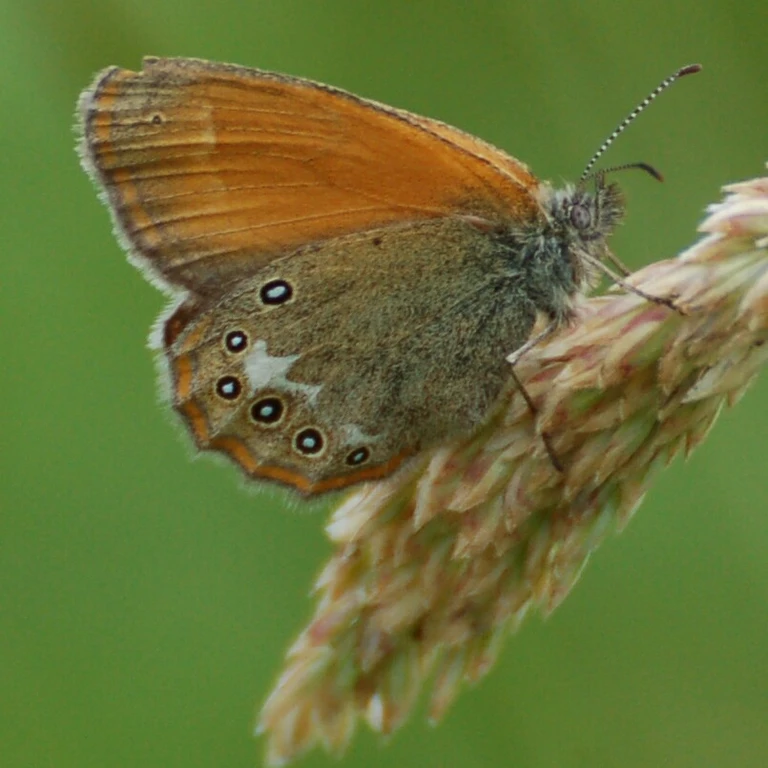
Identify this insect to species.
Coenonympha glycerion (also Coenonympha iphis)
